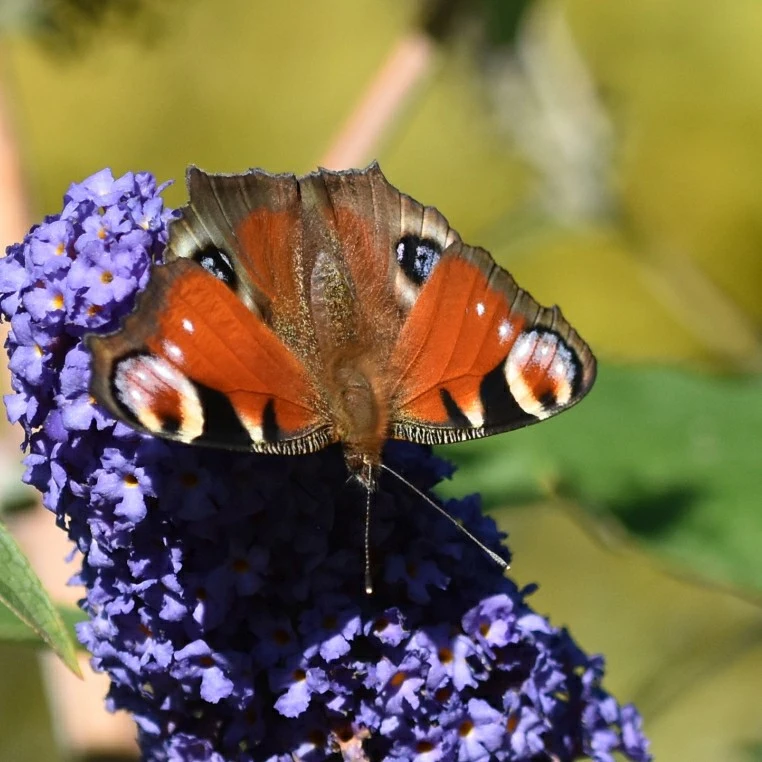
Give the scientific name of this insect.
Aglais io
